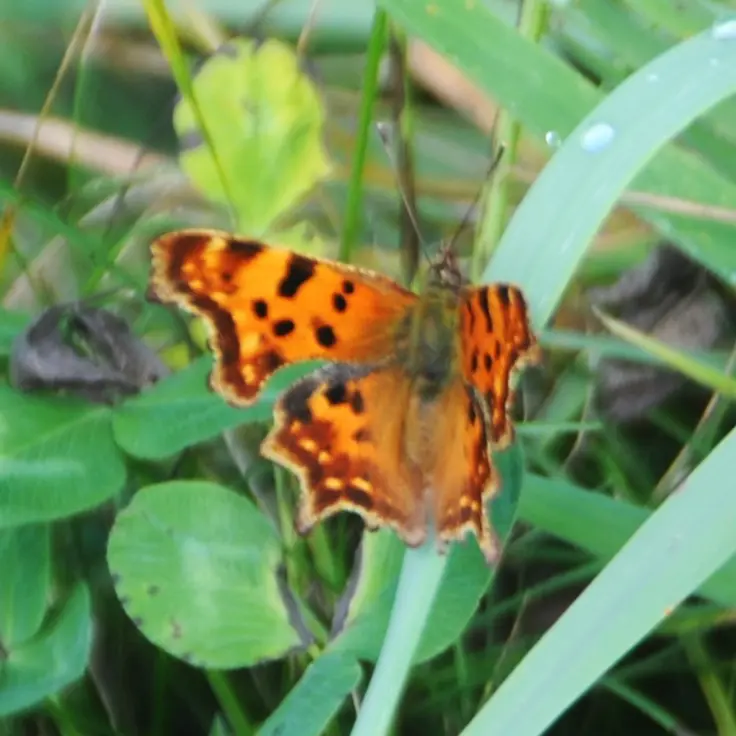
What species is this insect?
Polygonia c-album
